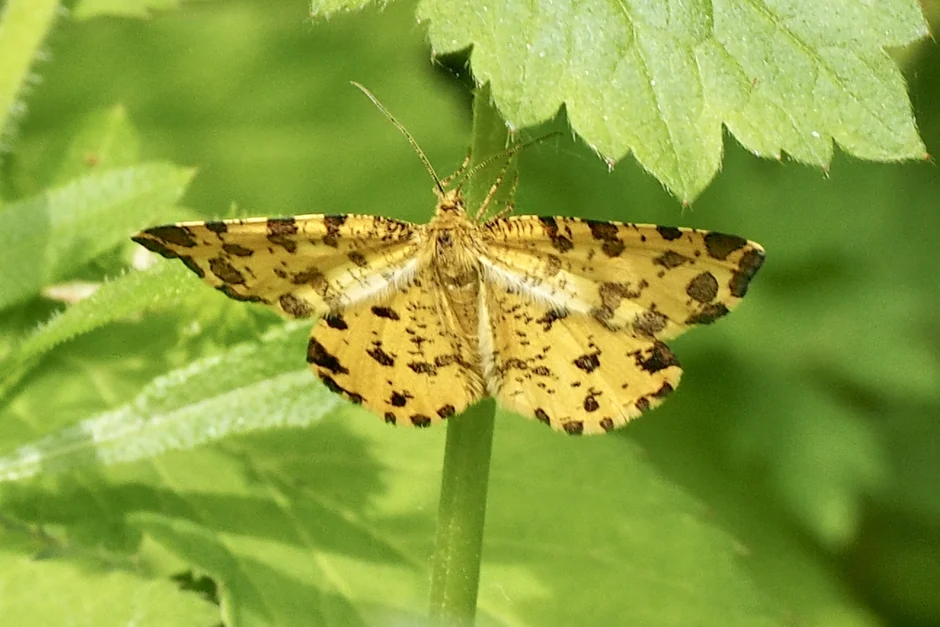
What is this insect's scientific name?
Pseudopanthera macularia
